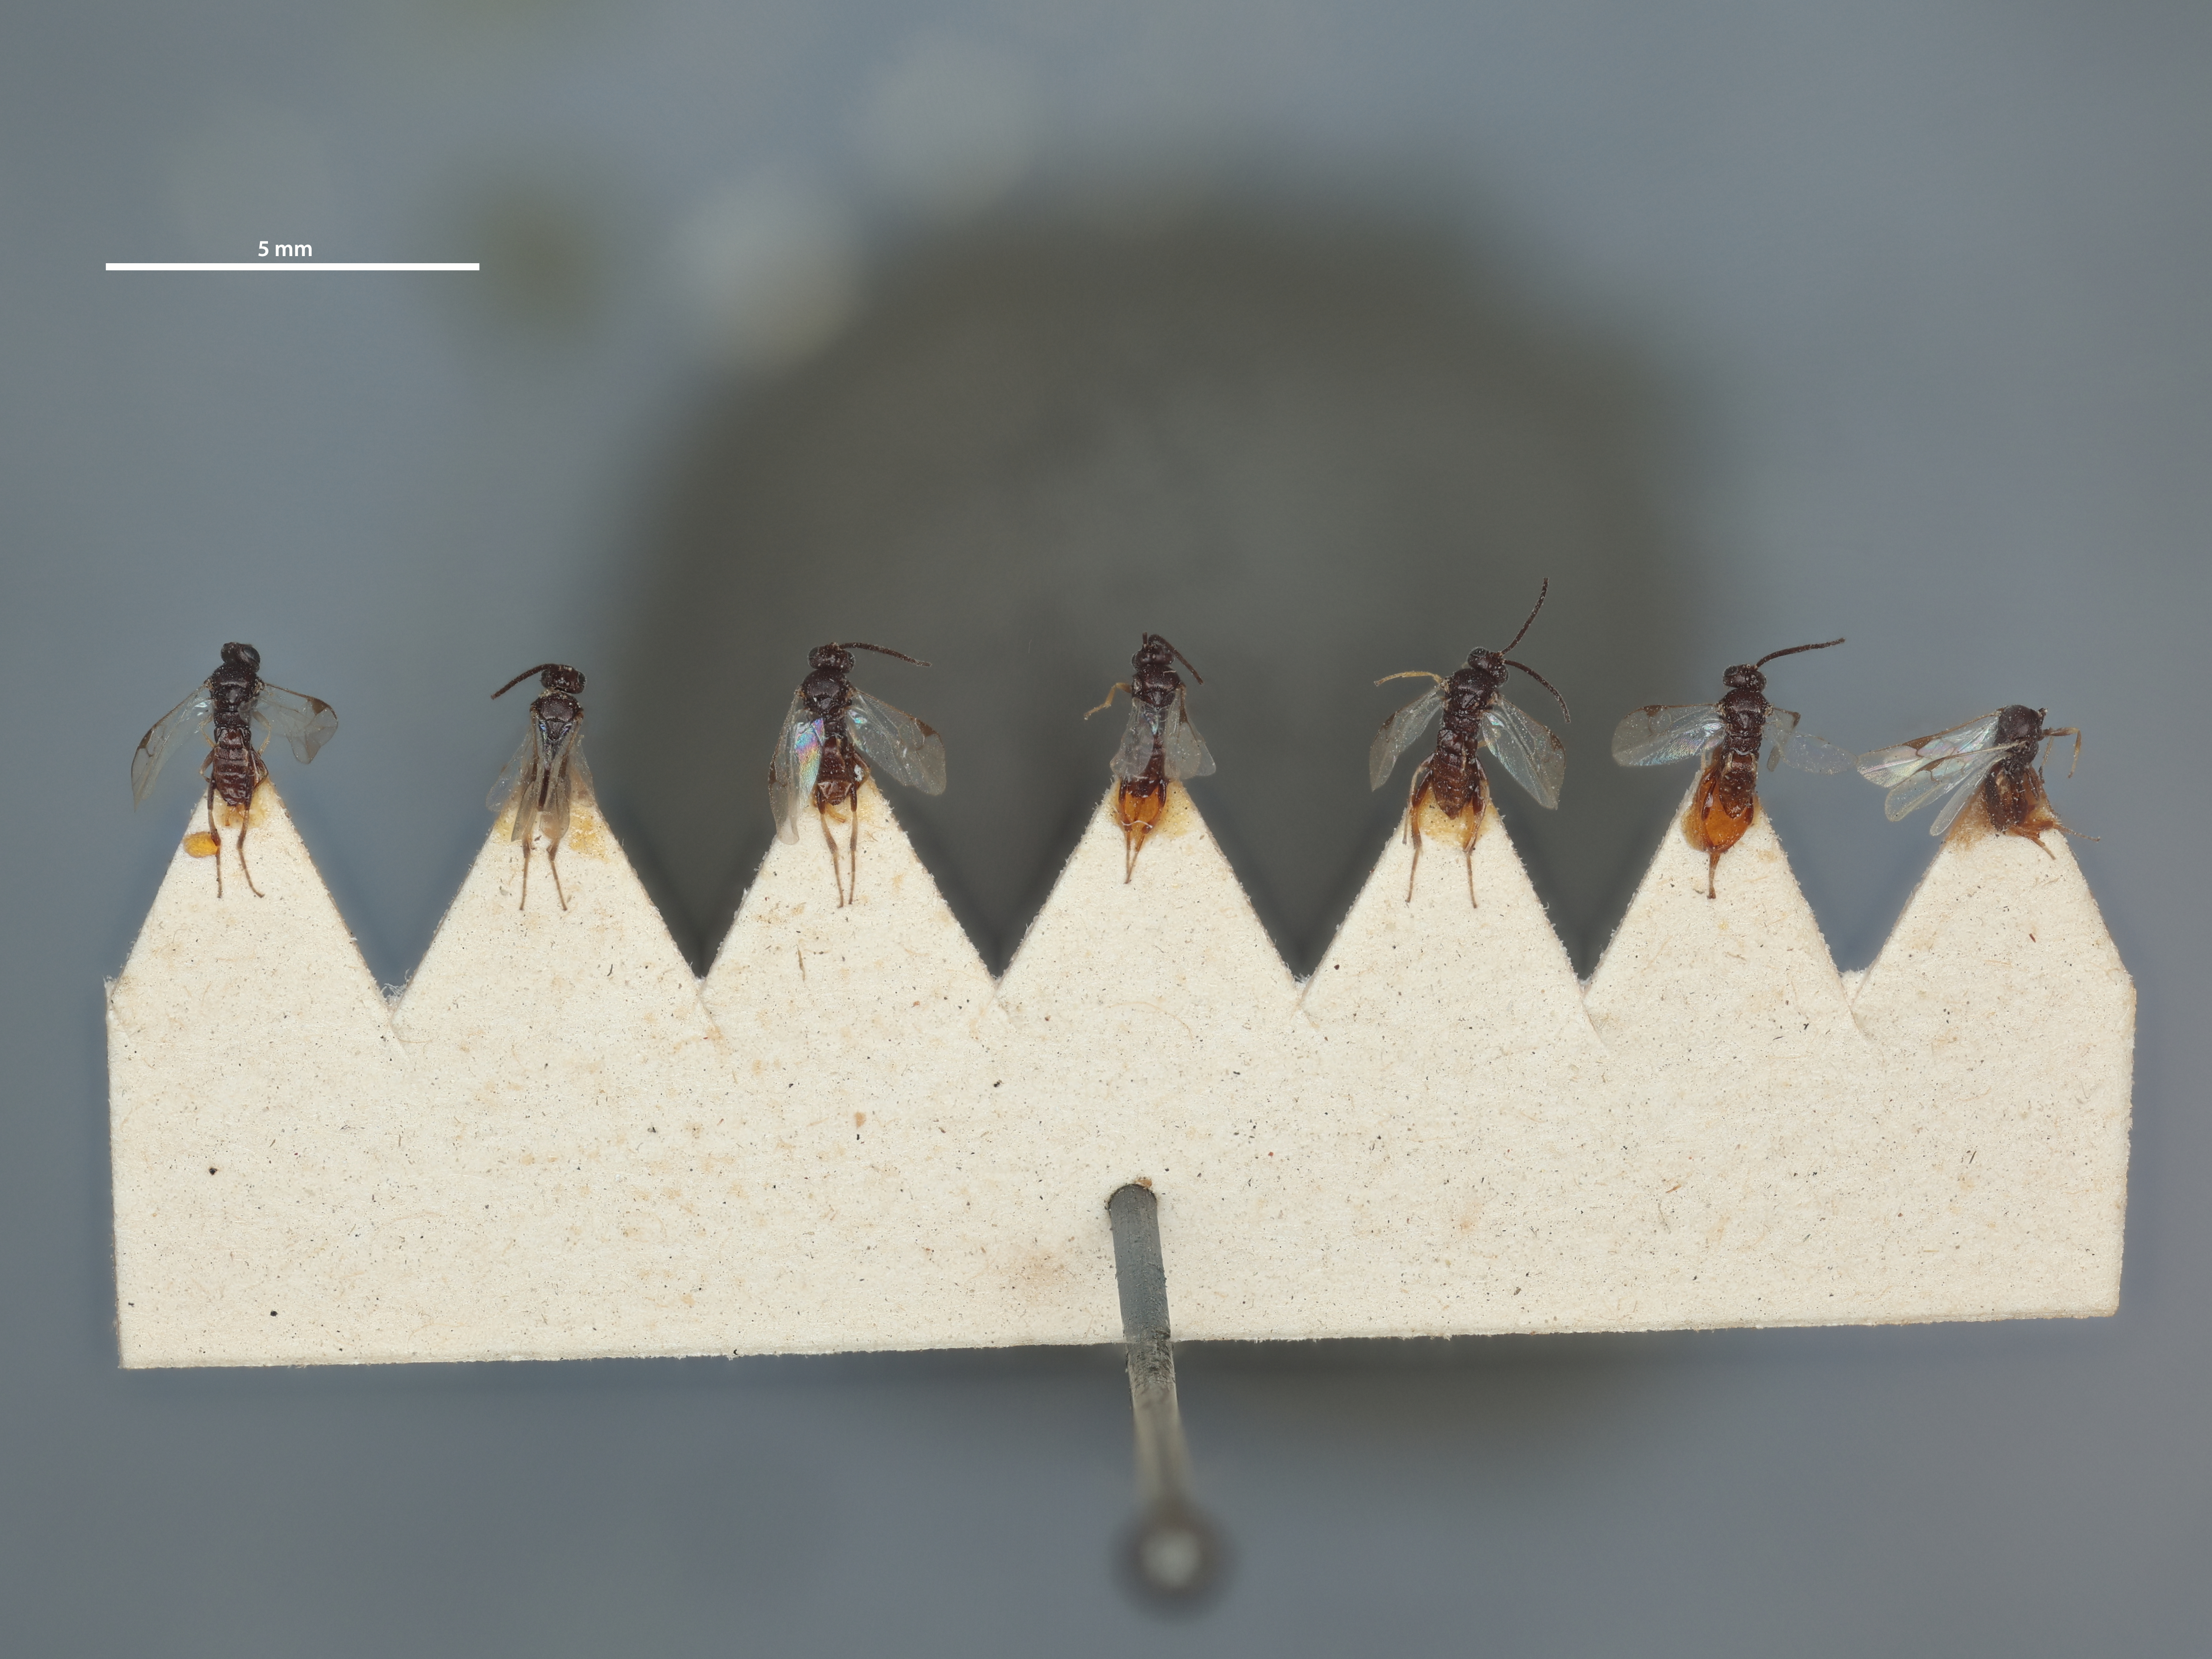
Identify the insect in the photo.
Apanteles theclae
